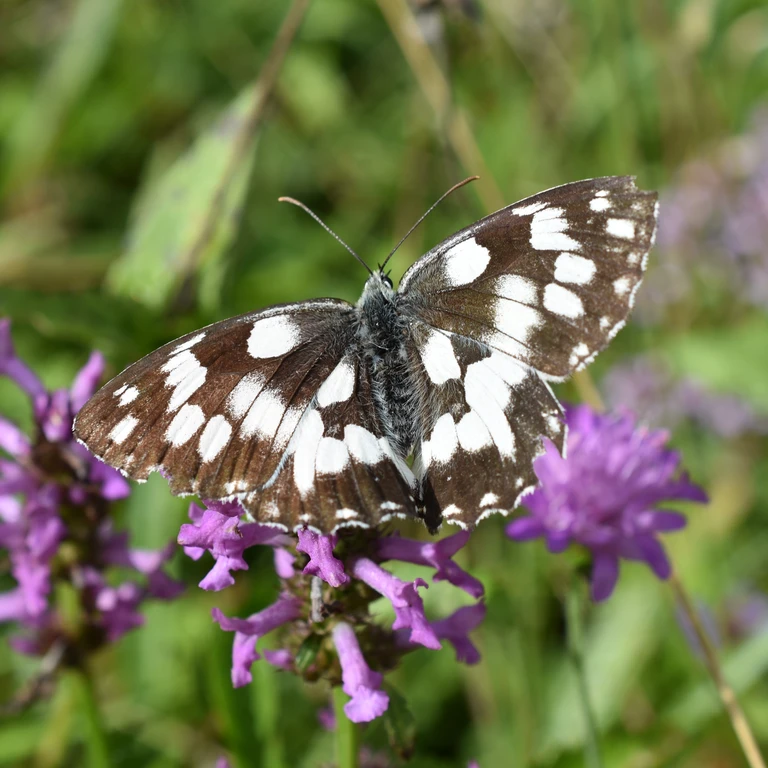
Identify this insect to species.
Melanargia galathea
